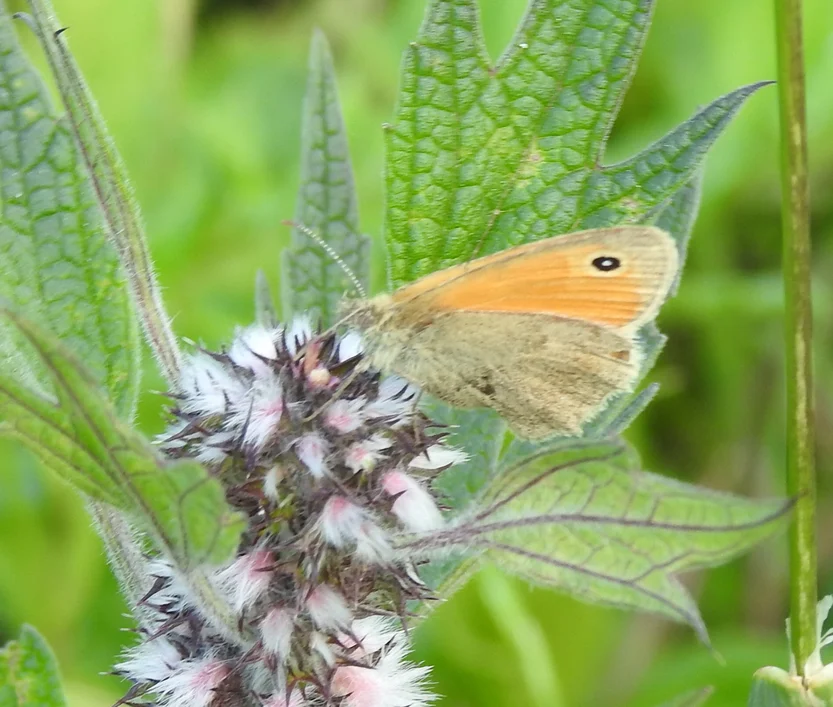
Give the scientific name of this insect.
Coenonympha pamphilus
